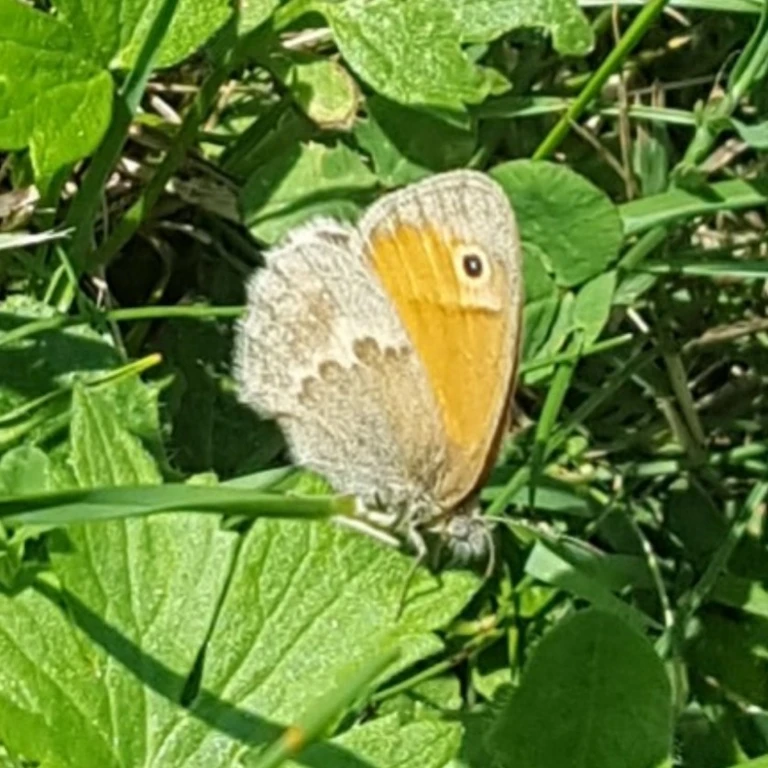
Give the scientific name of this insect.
Coenonympha pamphilus
